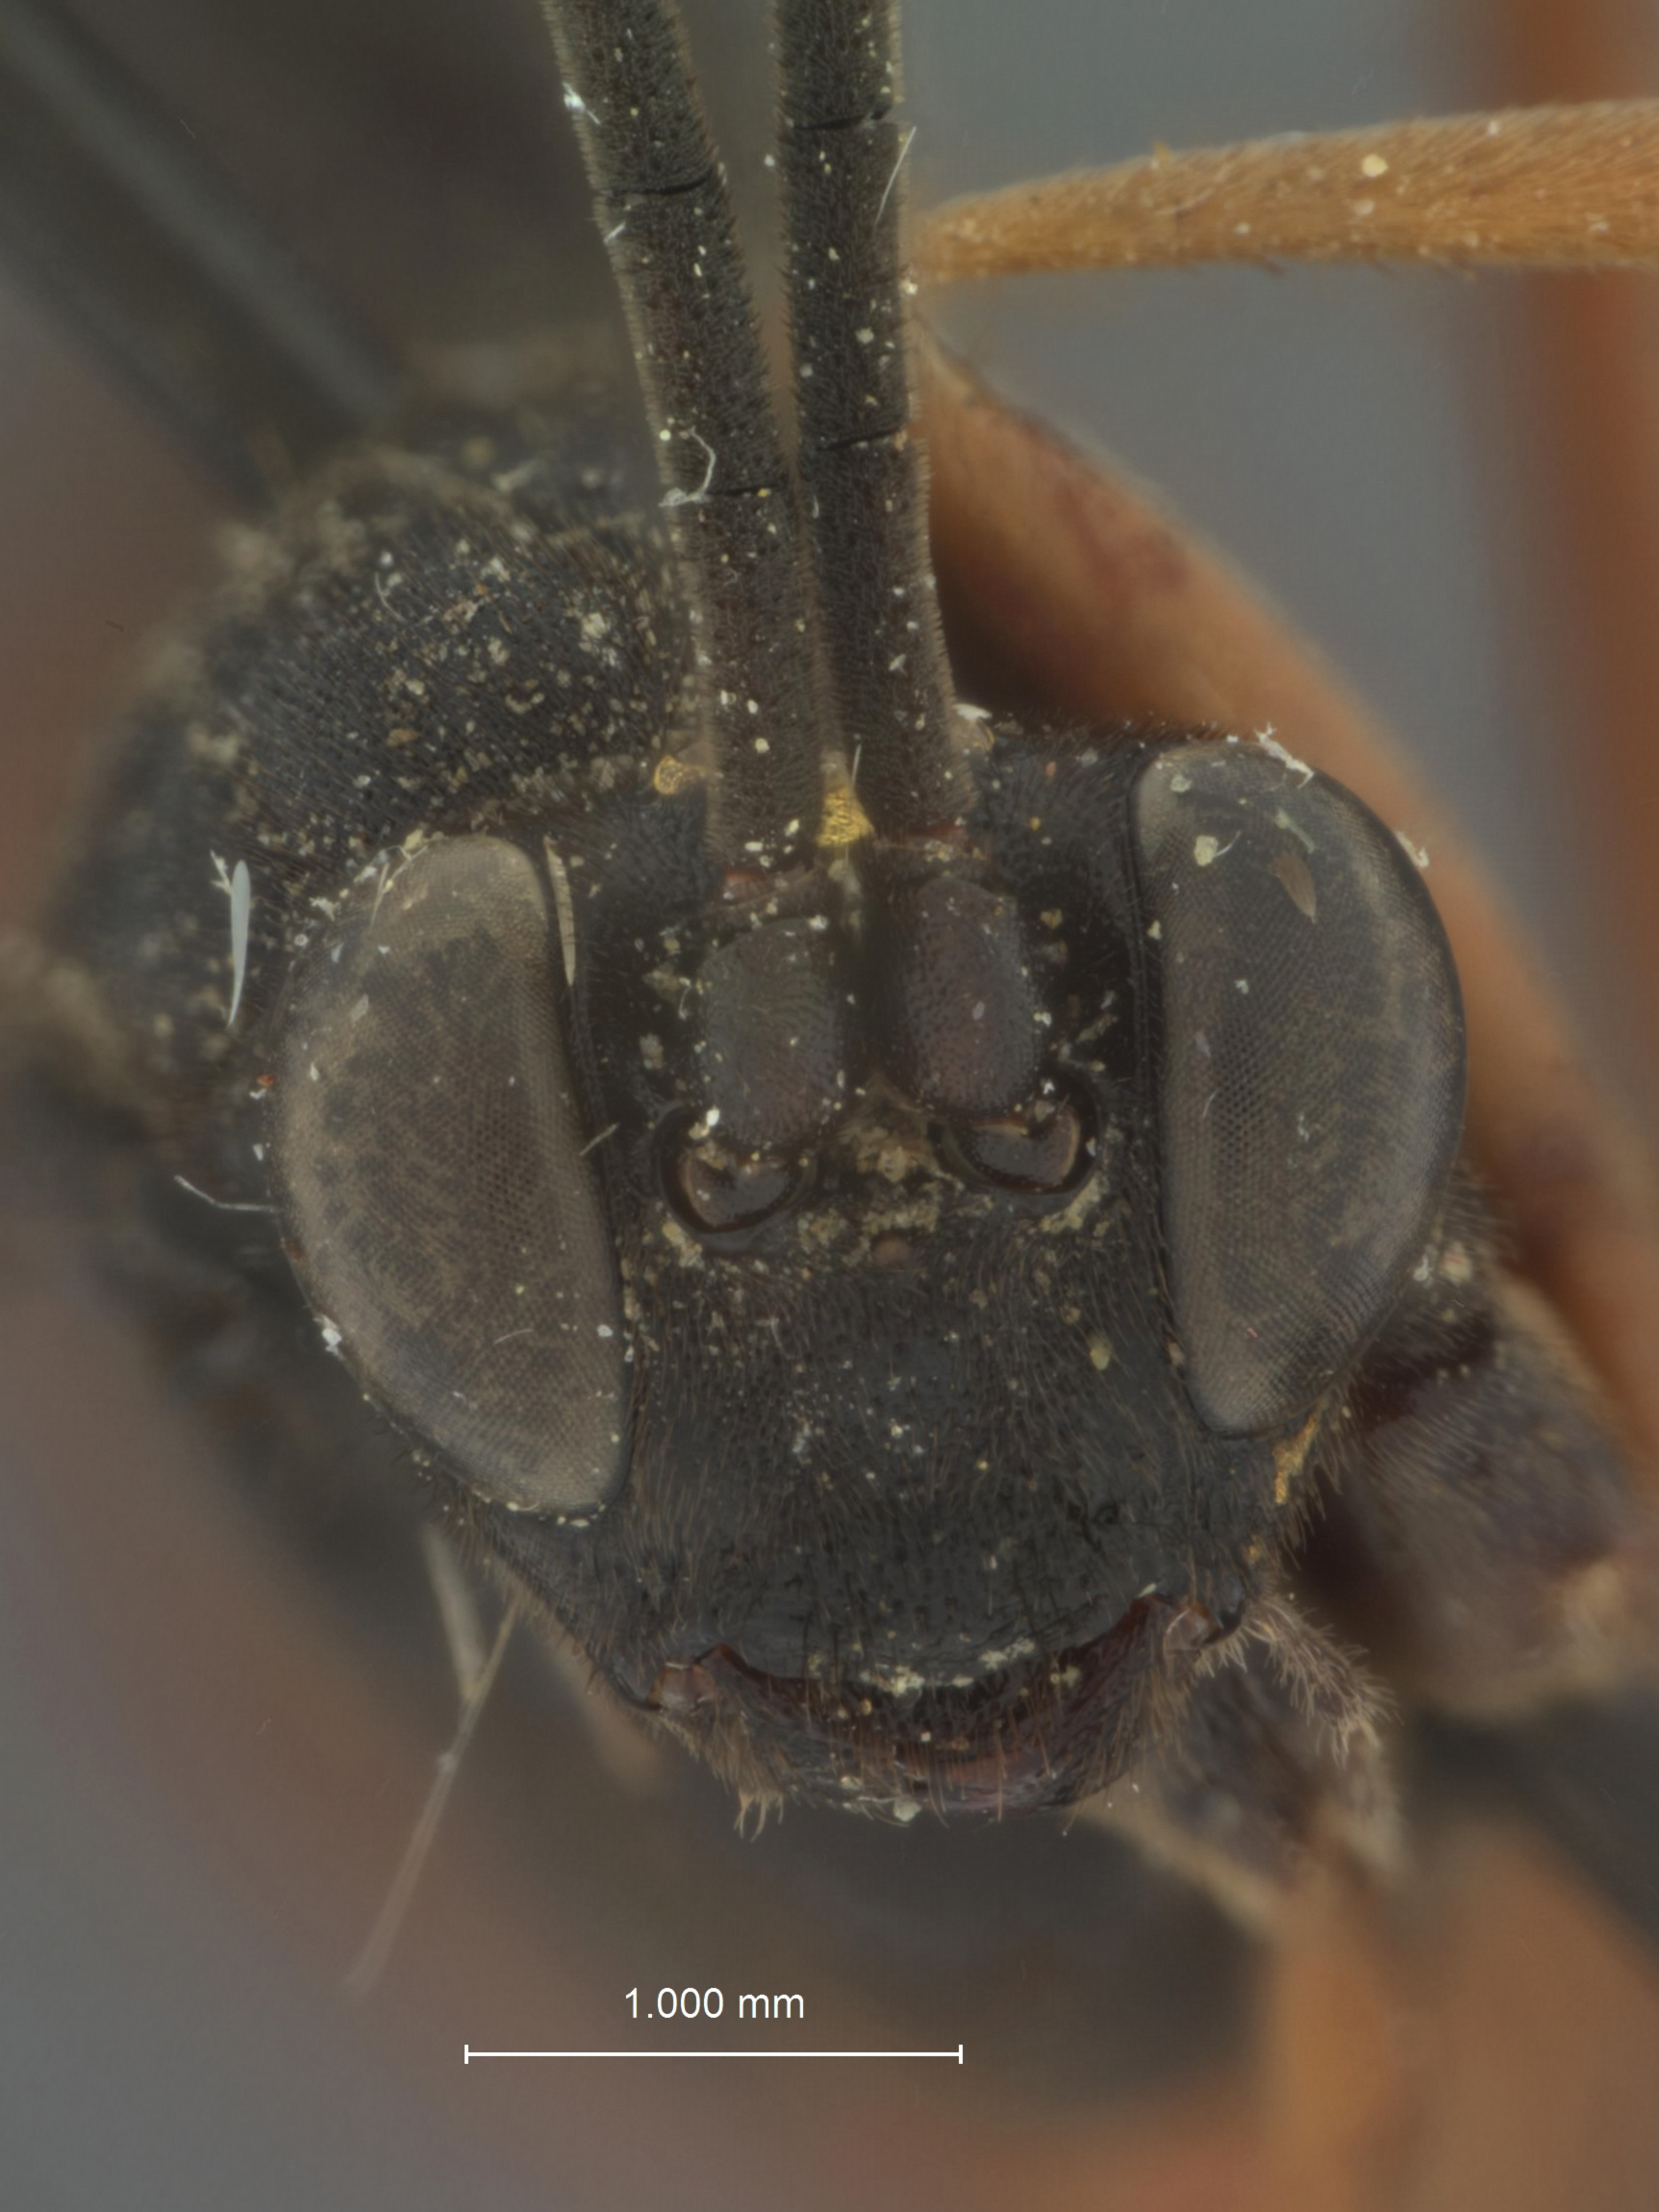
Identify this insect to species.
Amblyteles paitensis
